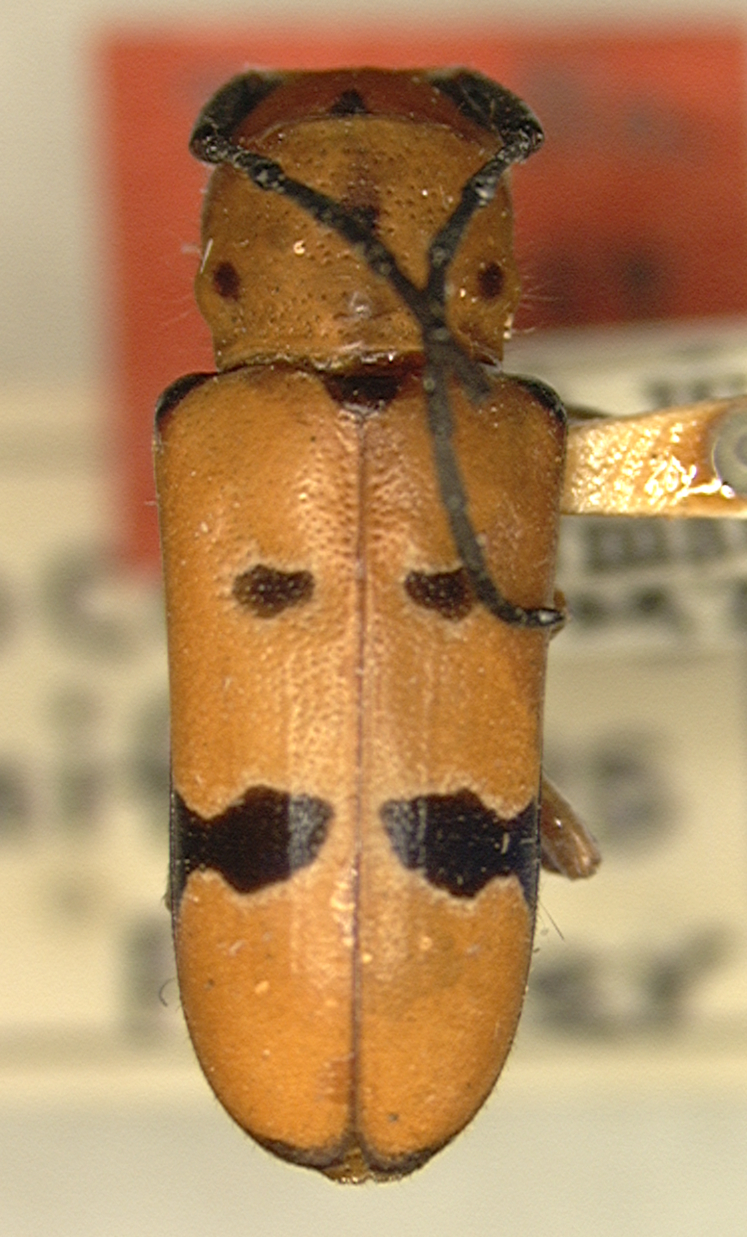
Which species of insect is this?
Calocosmus magnificus
